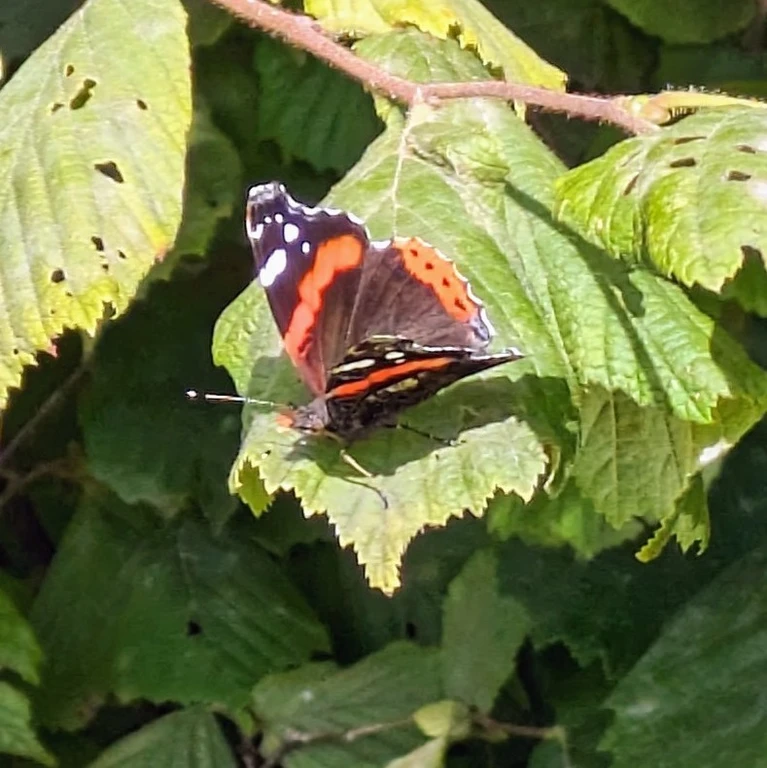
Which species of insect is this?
Vanessa atalanta
